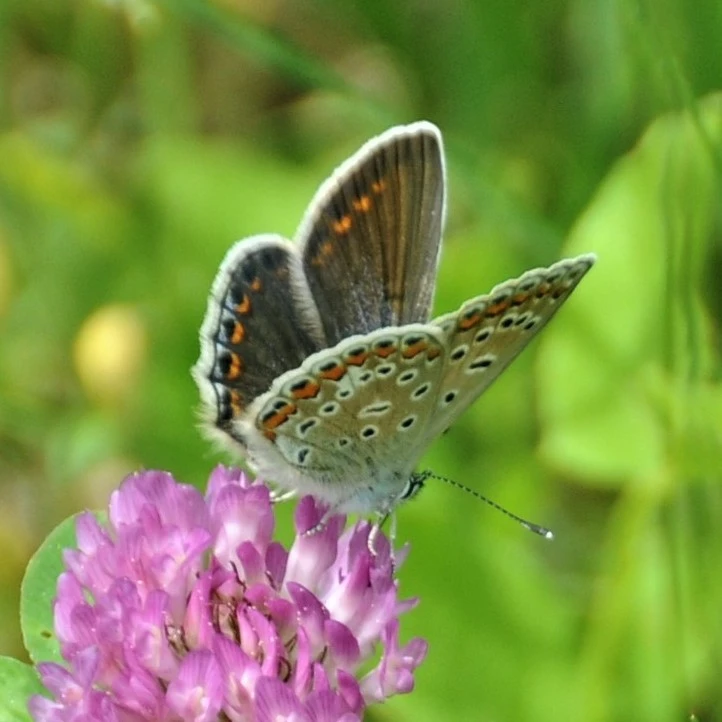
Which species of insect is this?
Polyommatus icarus
